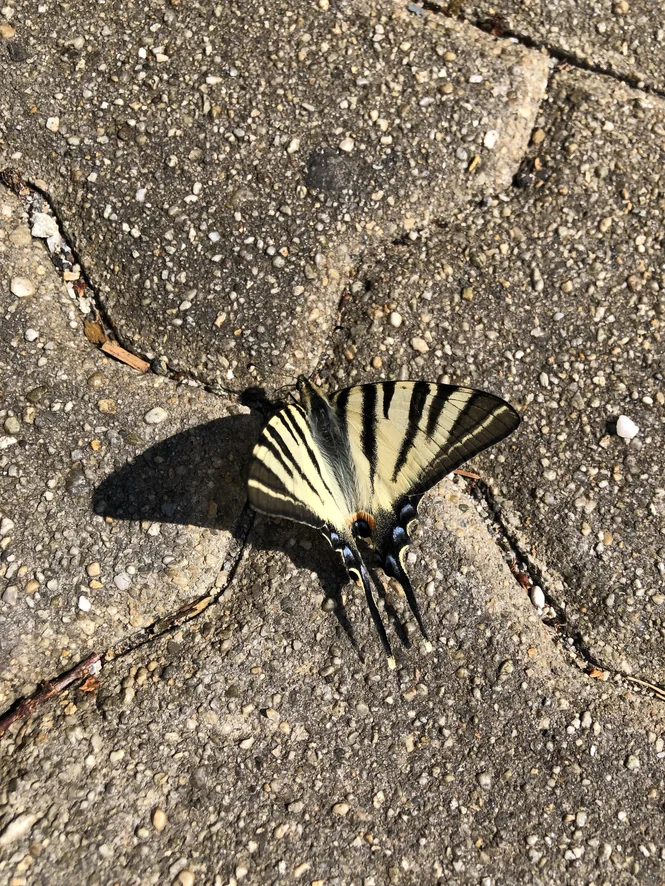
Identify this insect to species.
Iphiclides podalirius
